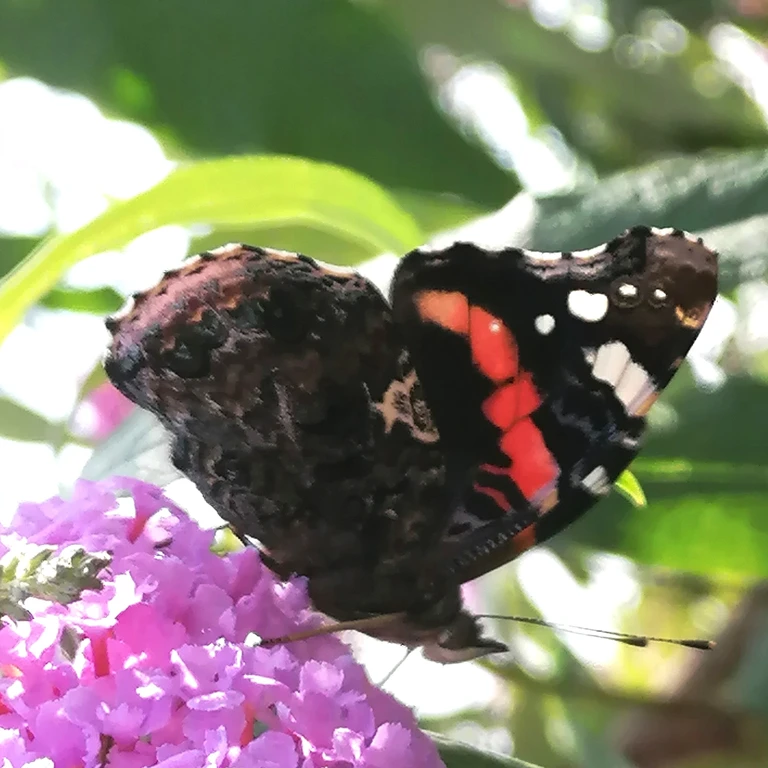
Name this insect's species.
Vanessa atalanta
